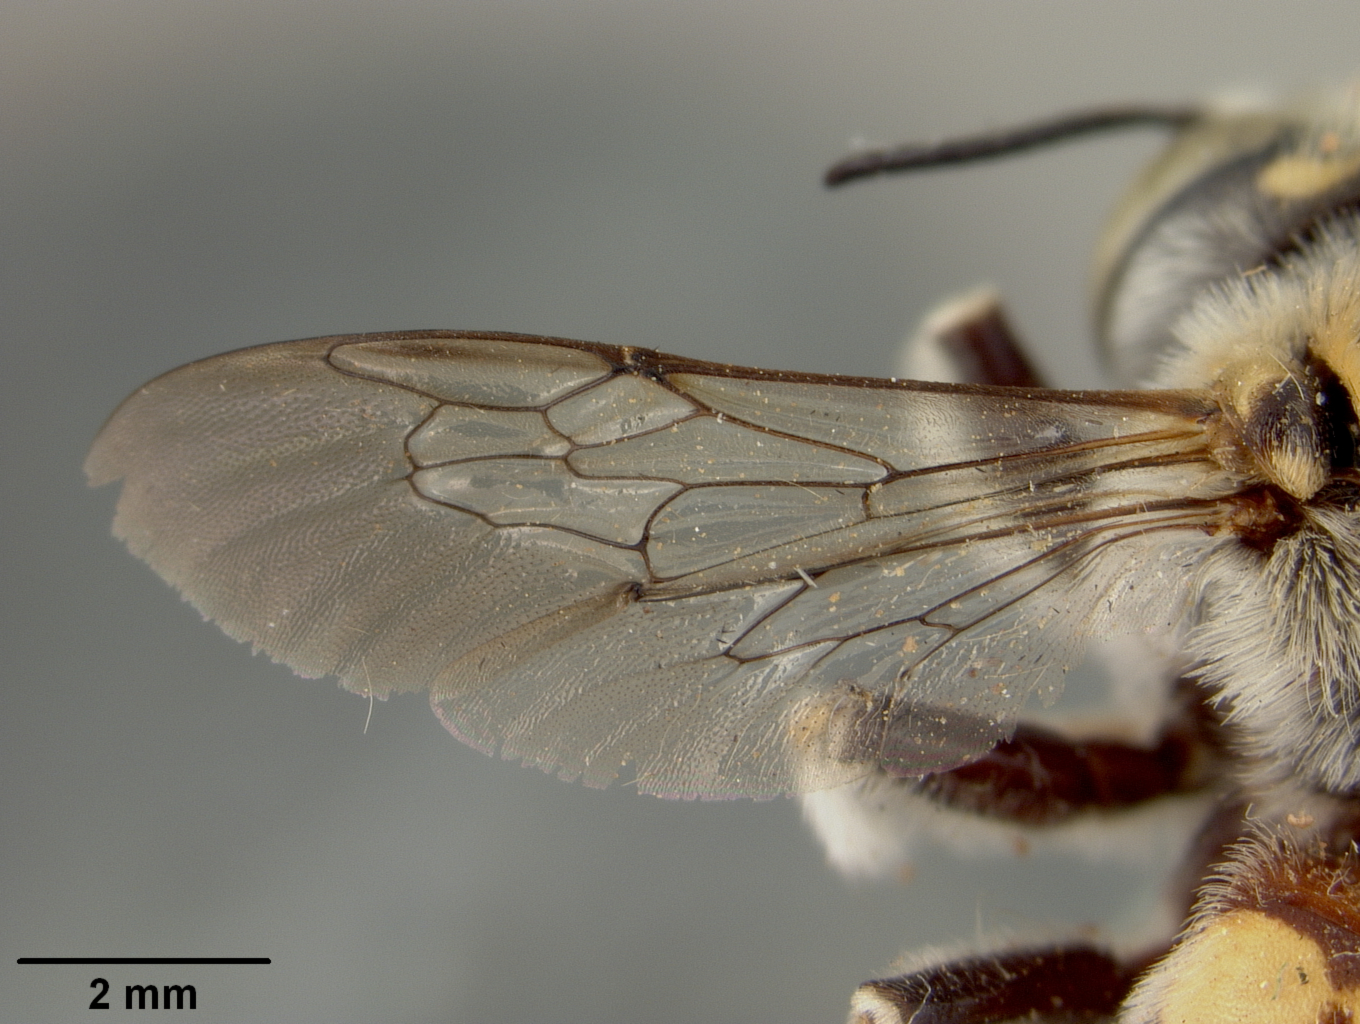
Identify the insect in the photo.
Anthidium porterae
